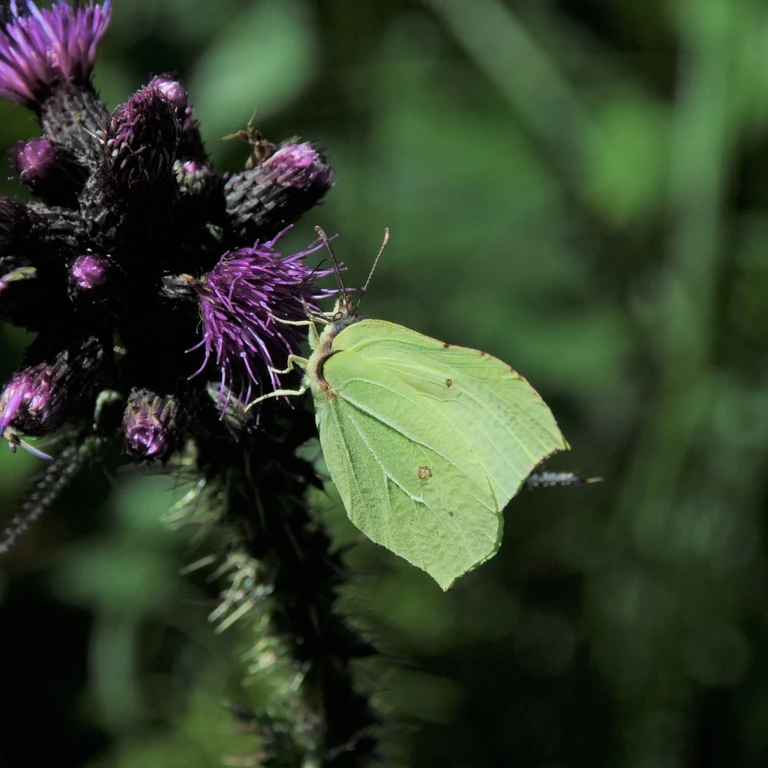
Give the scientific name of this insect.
Gonepteryx rhamni
